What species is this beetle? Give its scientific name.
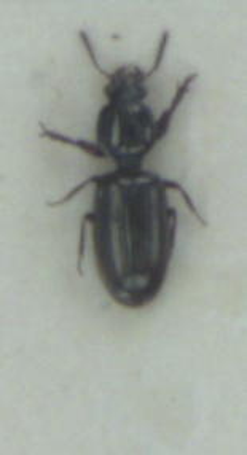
Dyschirius salinus
